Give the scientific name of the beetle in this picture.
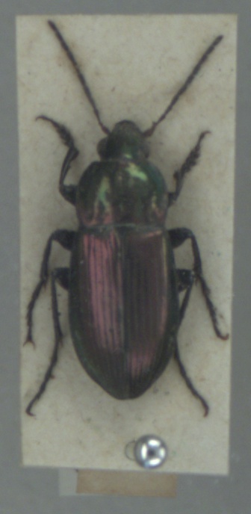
Poecilus versicolor
